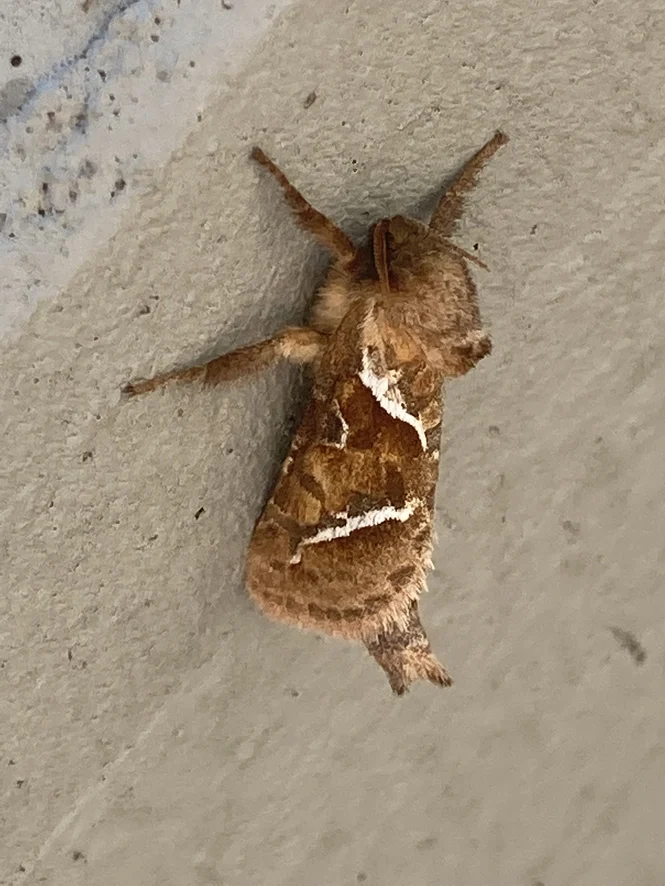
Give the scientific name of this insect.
Triodia sylvina
